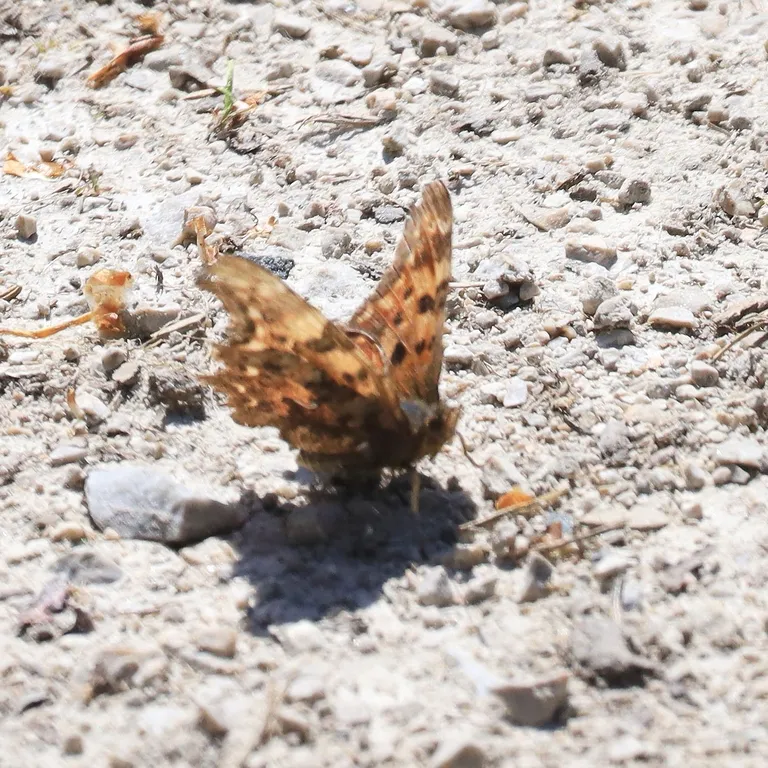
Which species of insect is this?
Polygonia c-album
